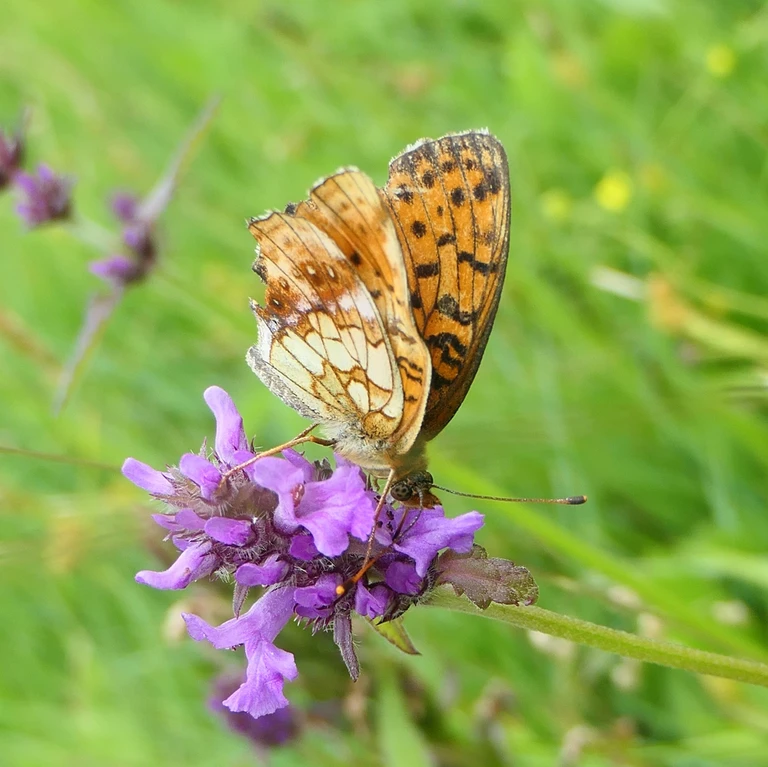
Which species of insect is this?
Brenthis ino
